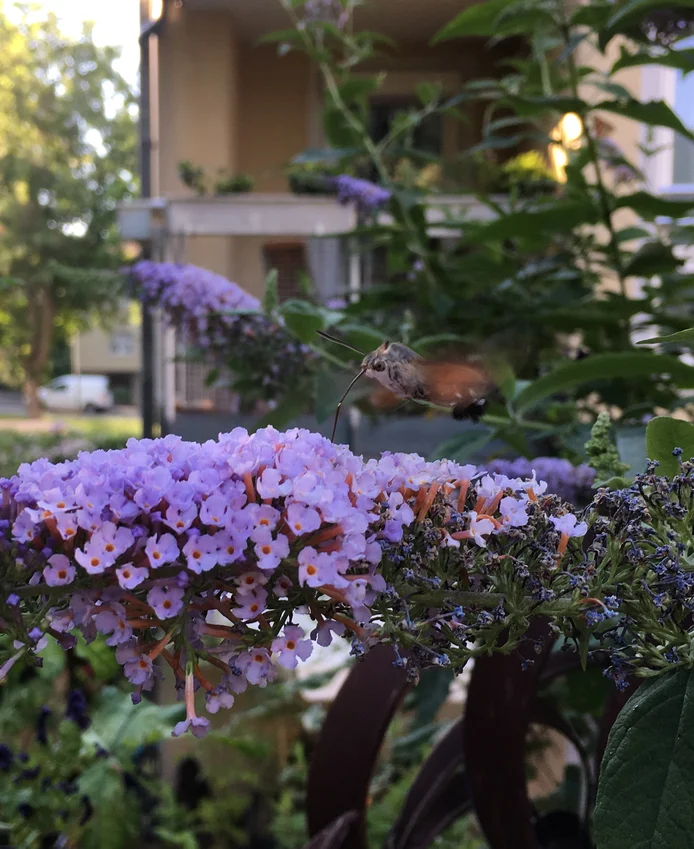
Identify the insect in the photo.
Macroglossum stellatarum
